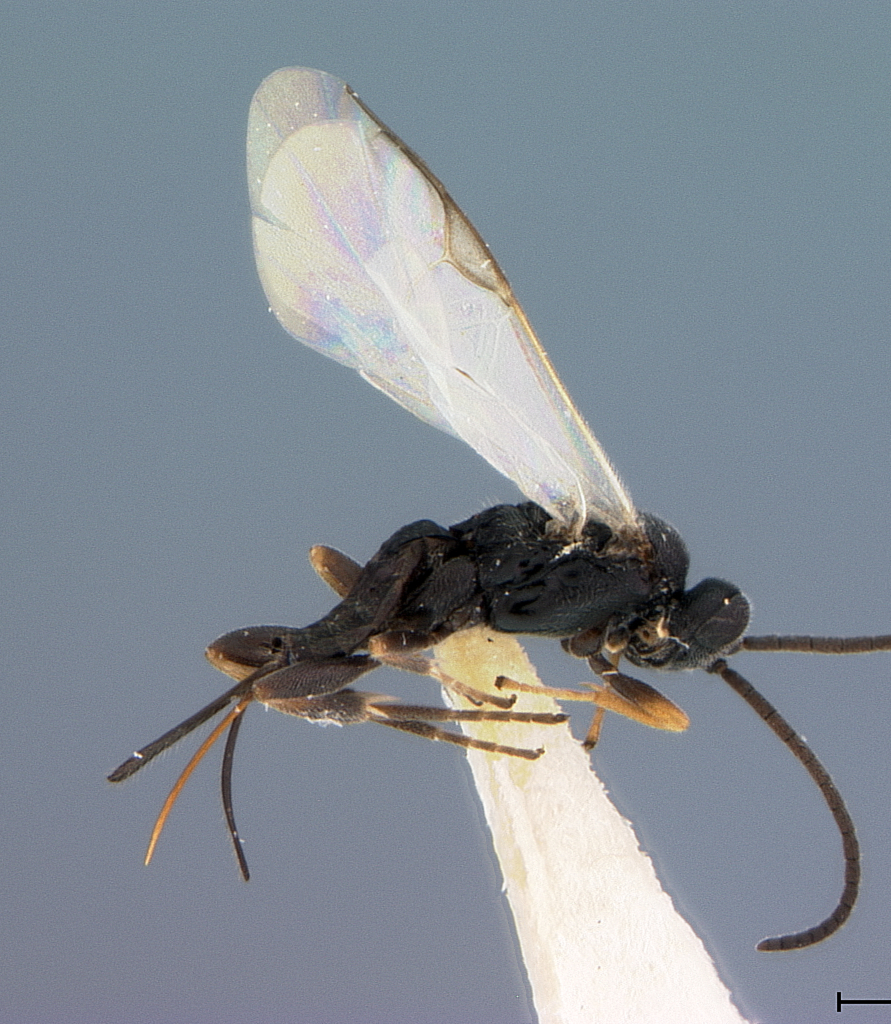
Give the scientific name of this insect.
Apanteles angaleti
